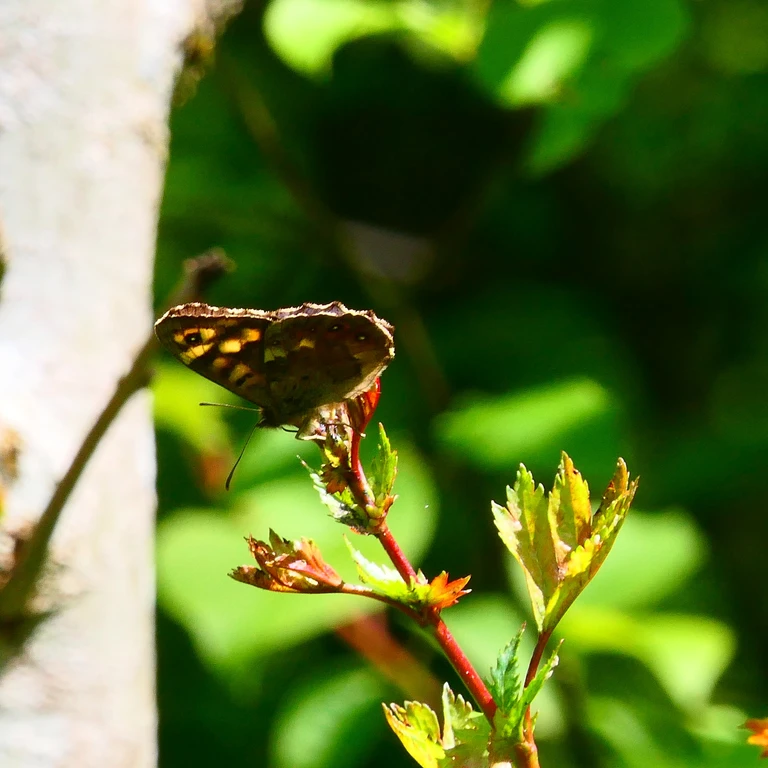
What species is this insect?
Pararge aegeria
